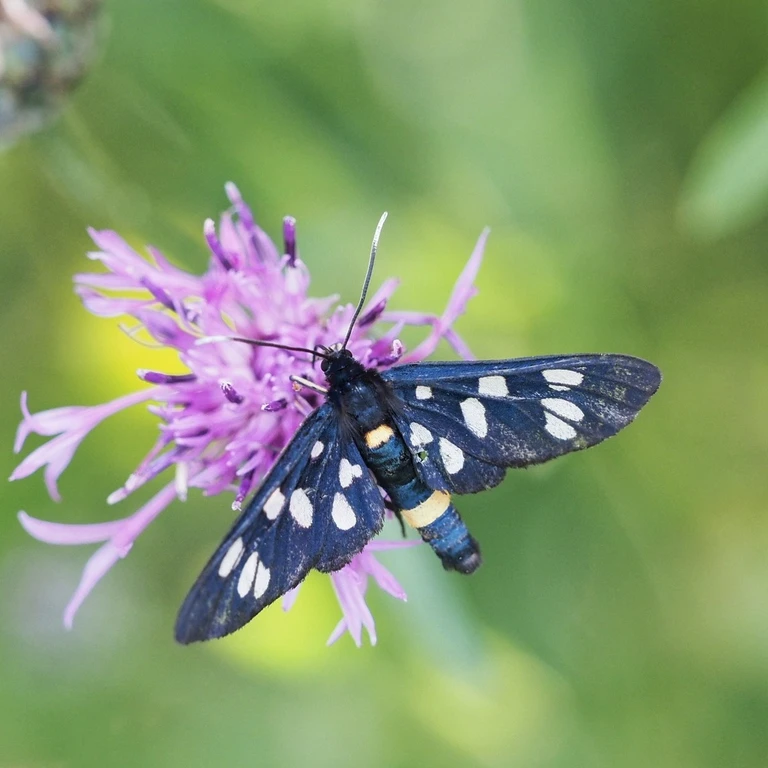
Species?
Amata phegea
